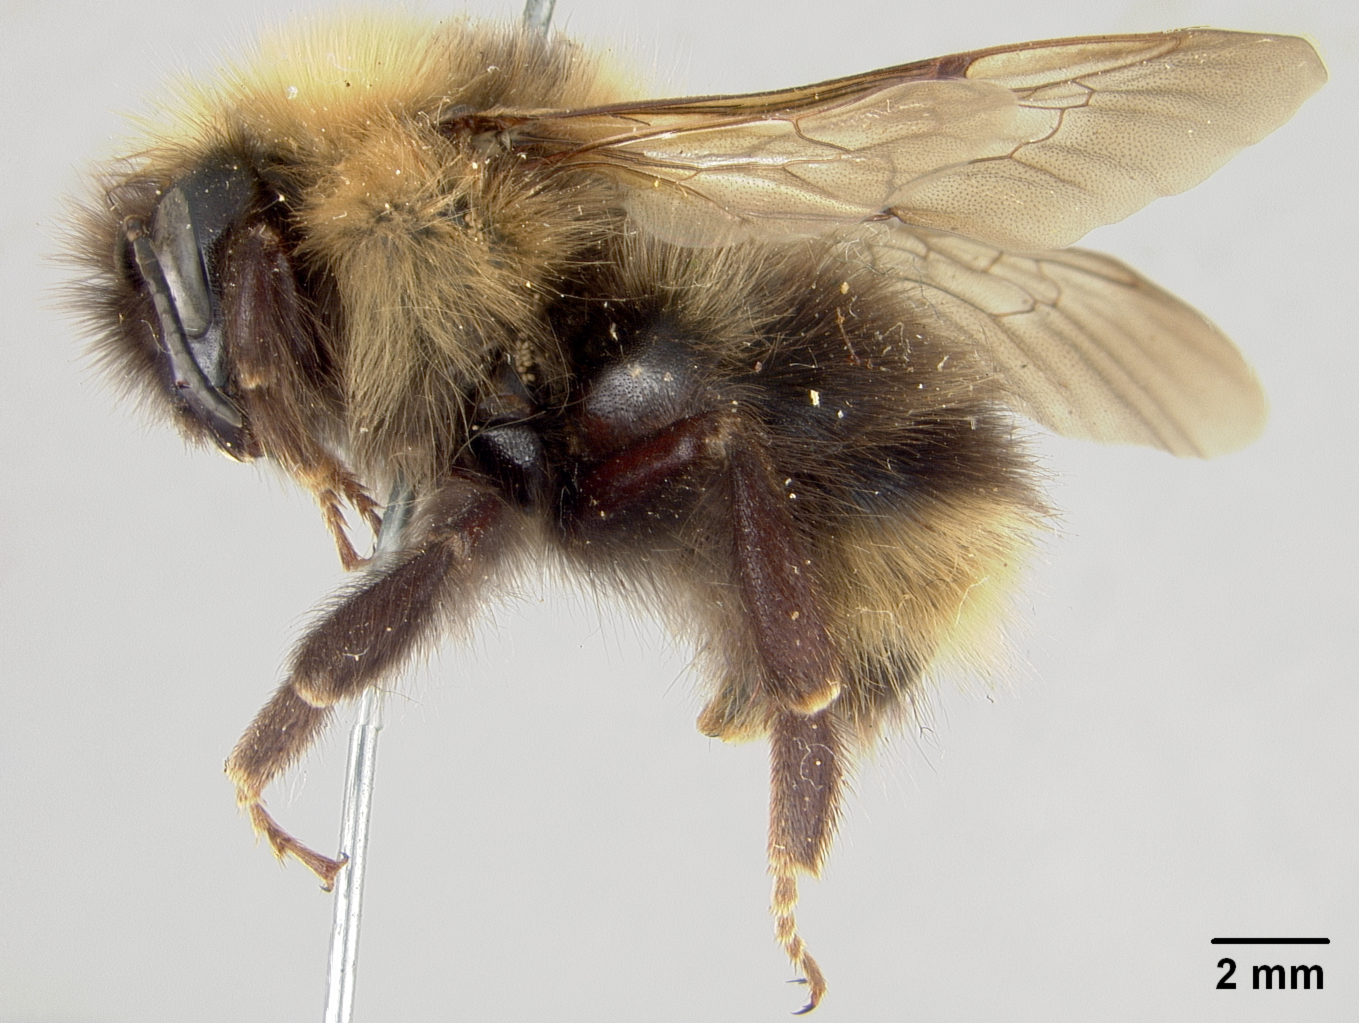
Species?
Psithyrus fernaldae
